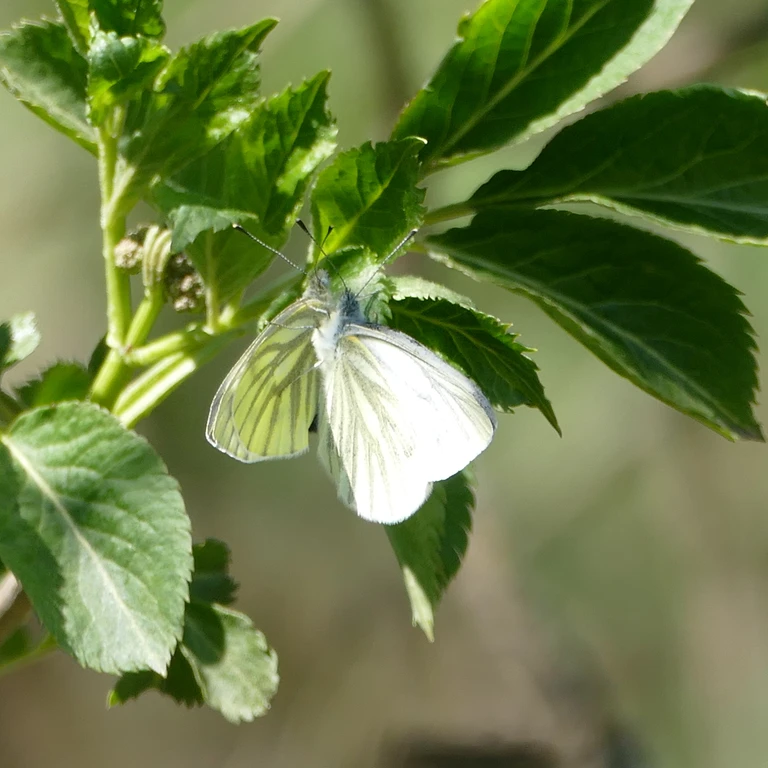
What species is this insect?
Pieris napi
